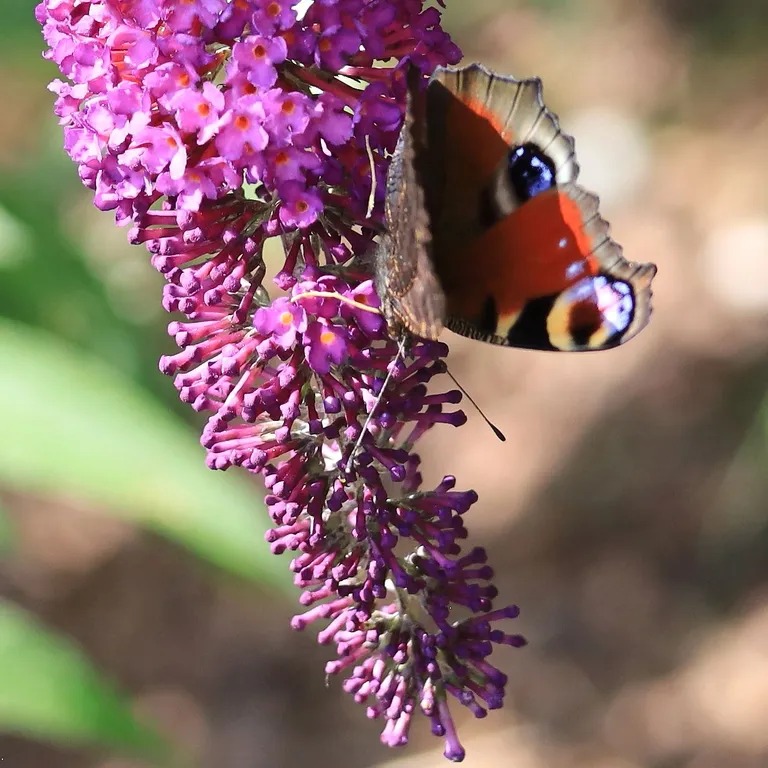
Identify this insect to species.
Aglais io
